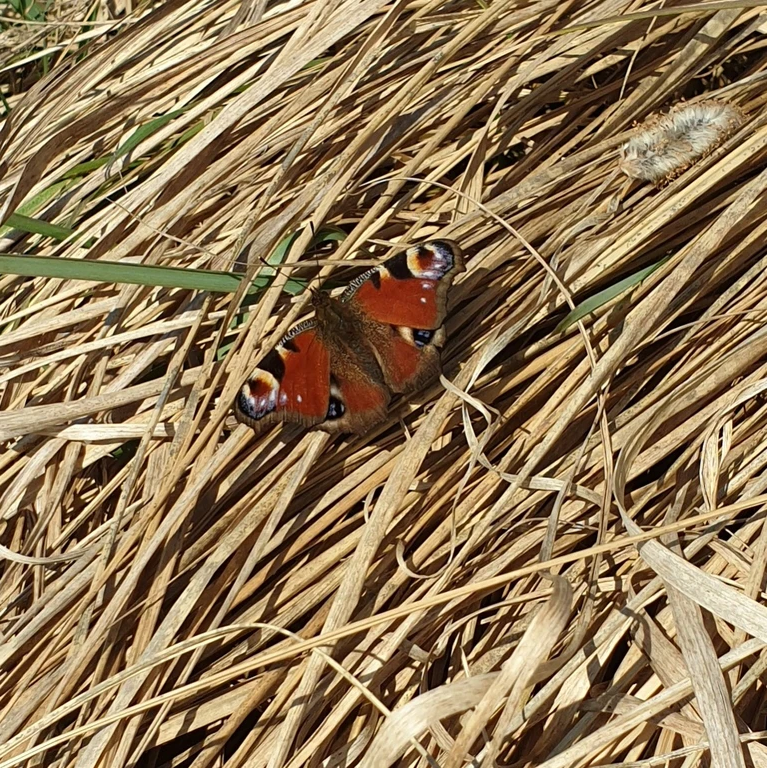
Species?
Aglais io
